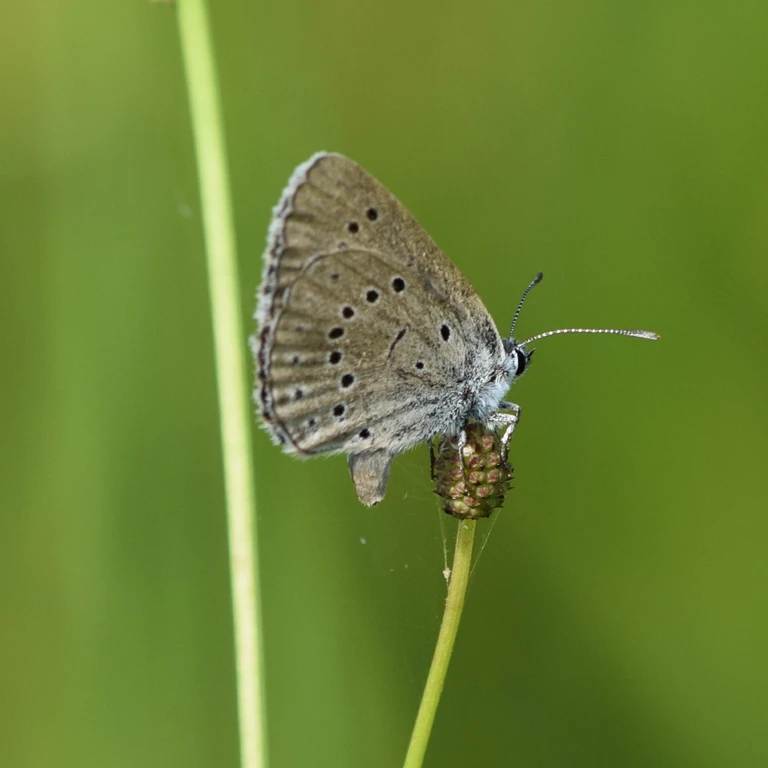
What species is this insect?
Phengaris teleius
